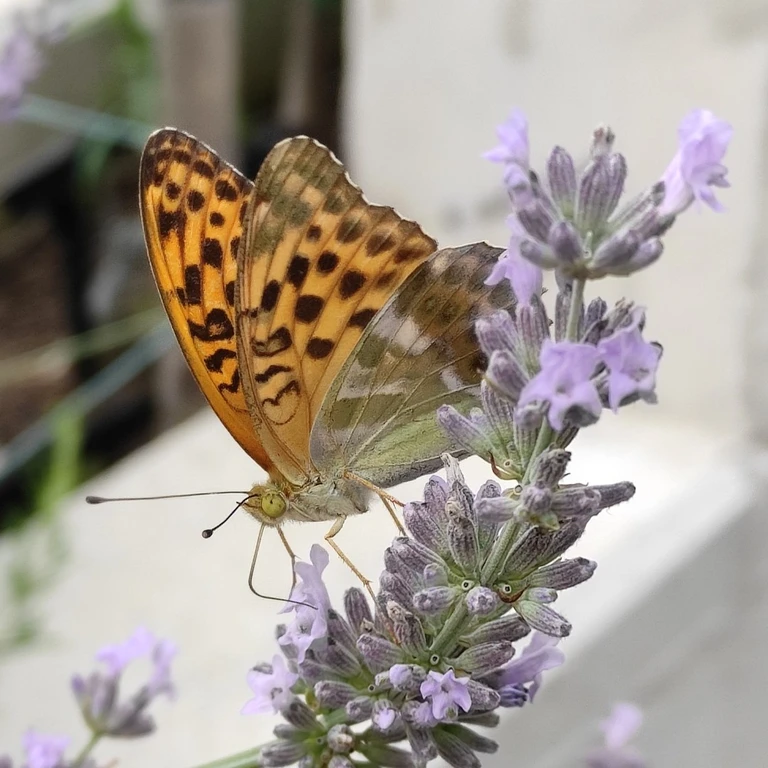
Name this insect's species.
Argynnis paphia
